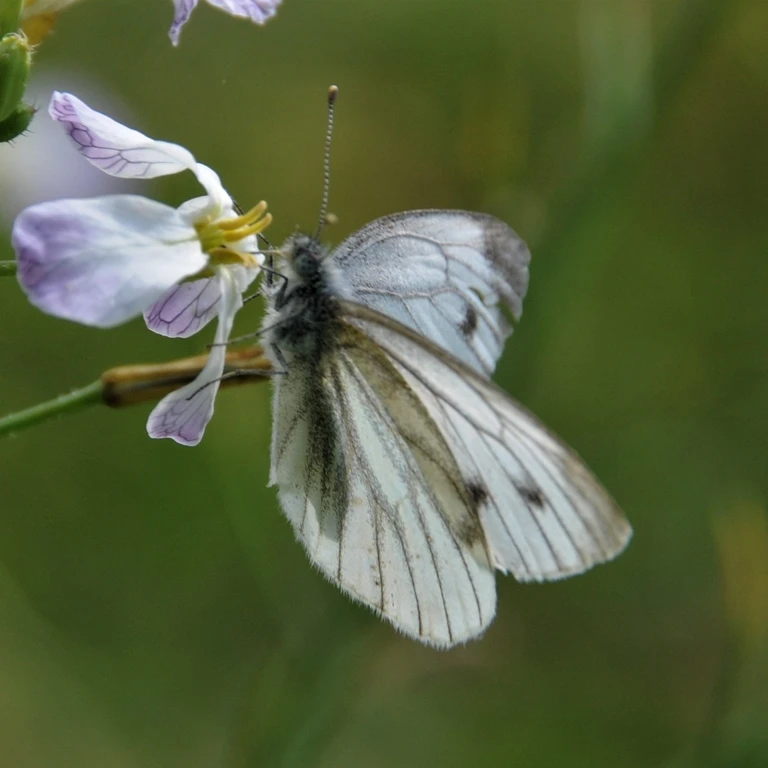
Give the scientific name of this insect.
Pieris napi
